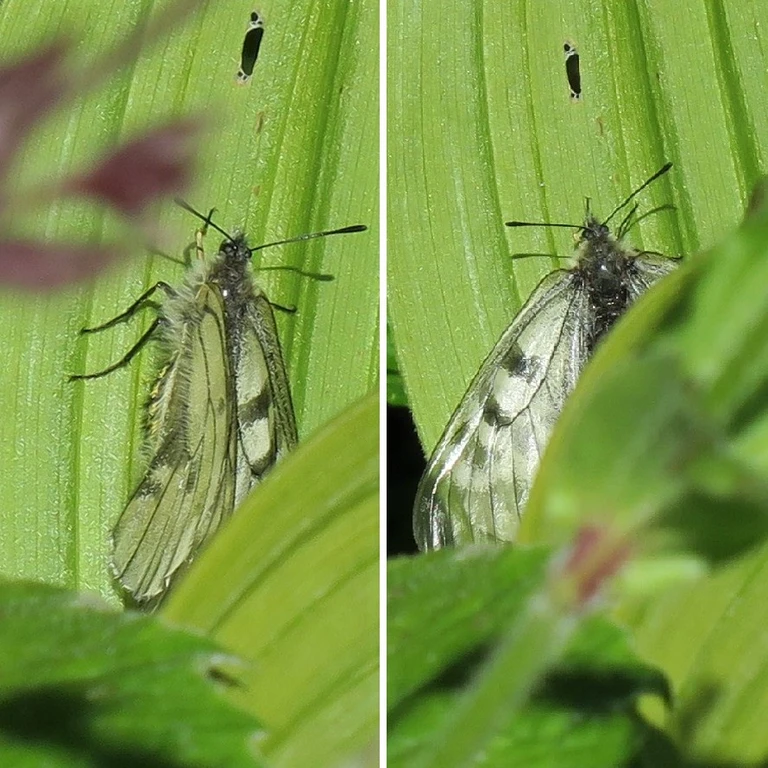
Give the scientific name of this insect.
Parnassius mnemosyne
